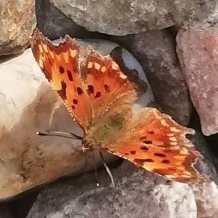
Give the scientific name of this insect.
Polygonia c-album
